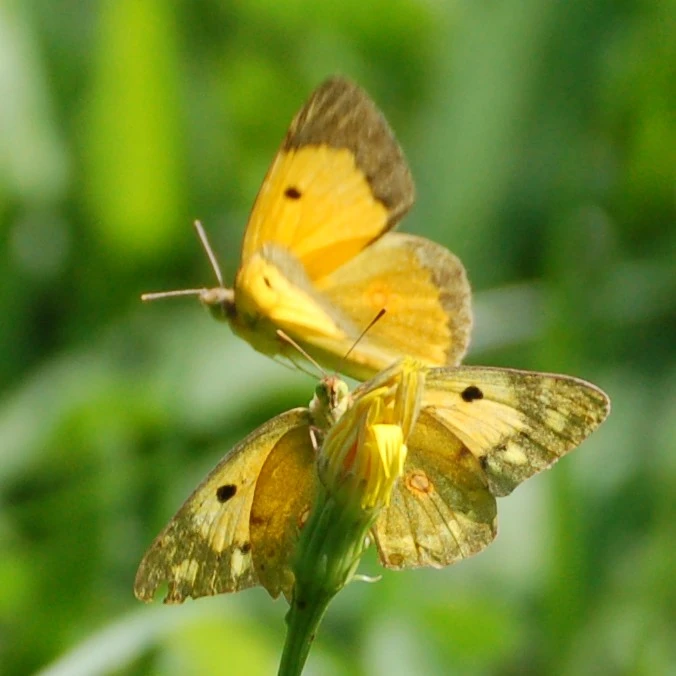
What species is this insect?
Colias croceus
